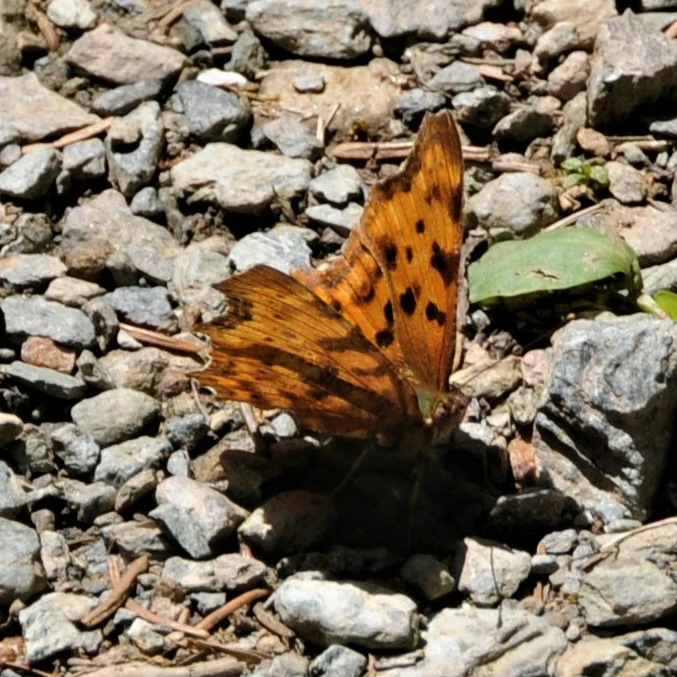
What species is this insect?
Polygonia c-album
